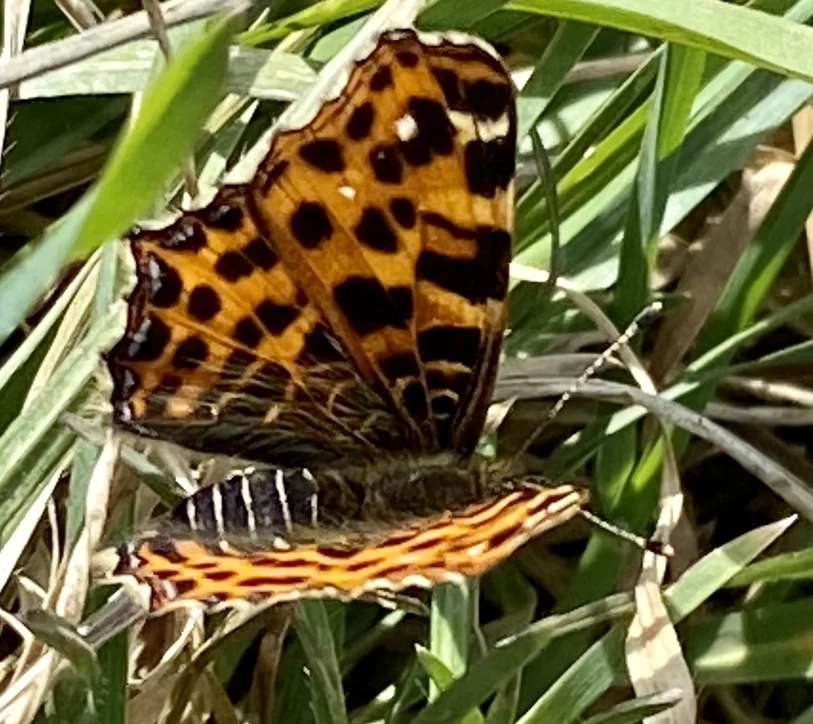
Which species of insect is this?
Araschnia levana
